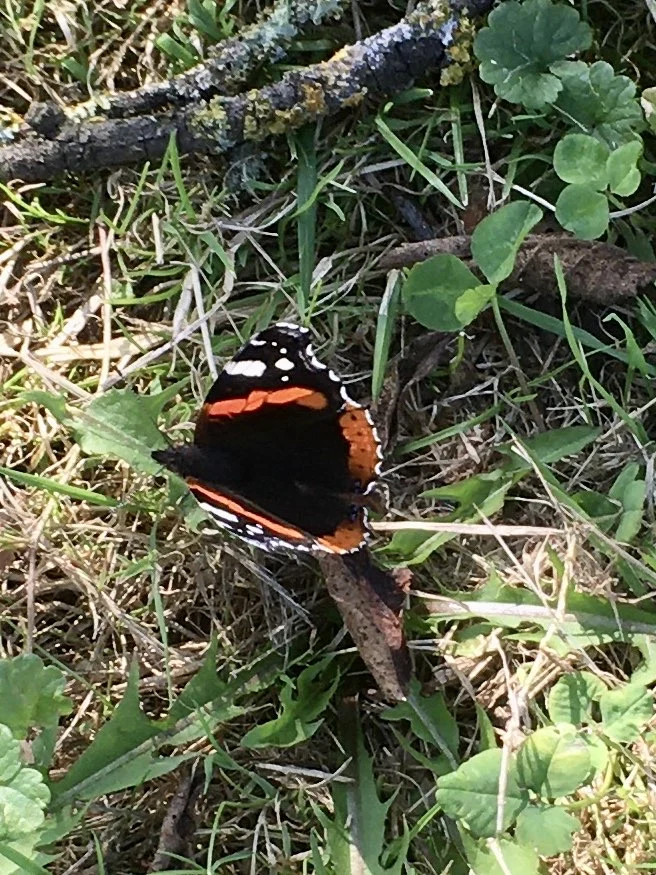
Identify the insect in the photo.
Vanessa atalanta
